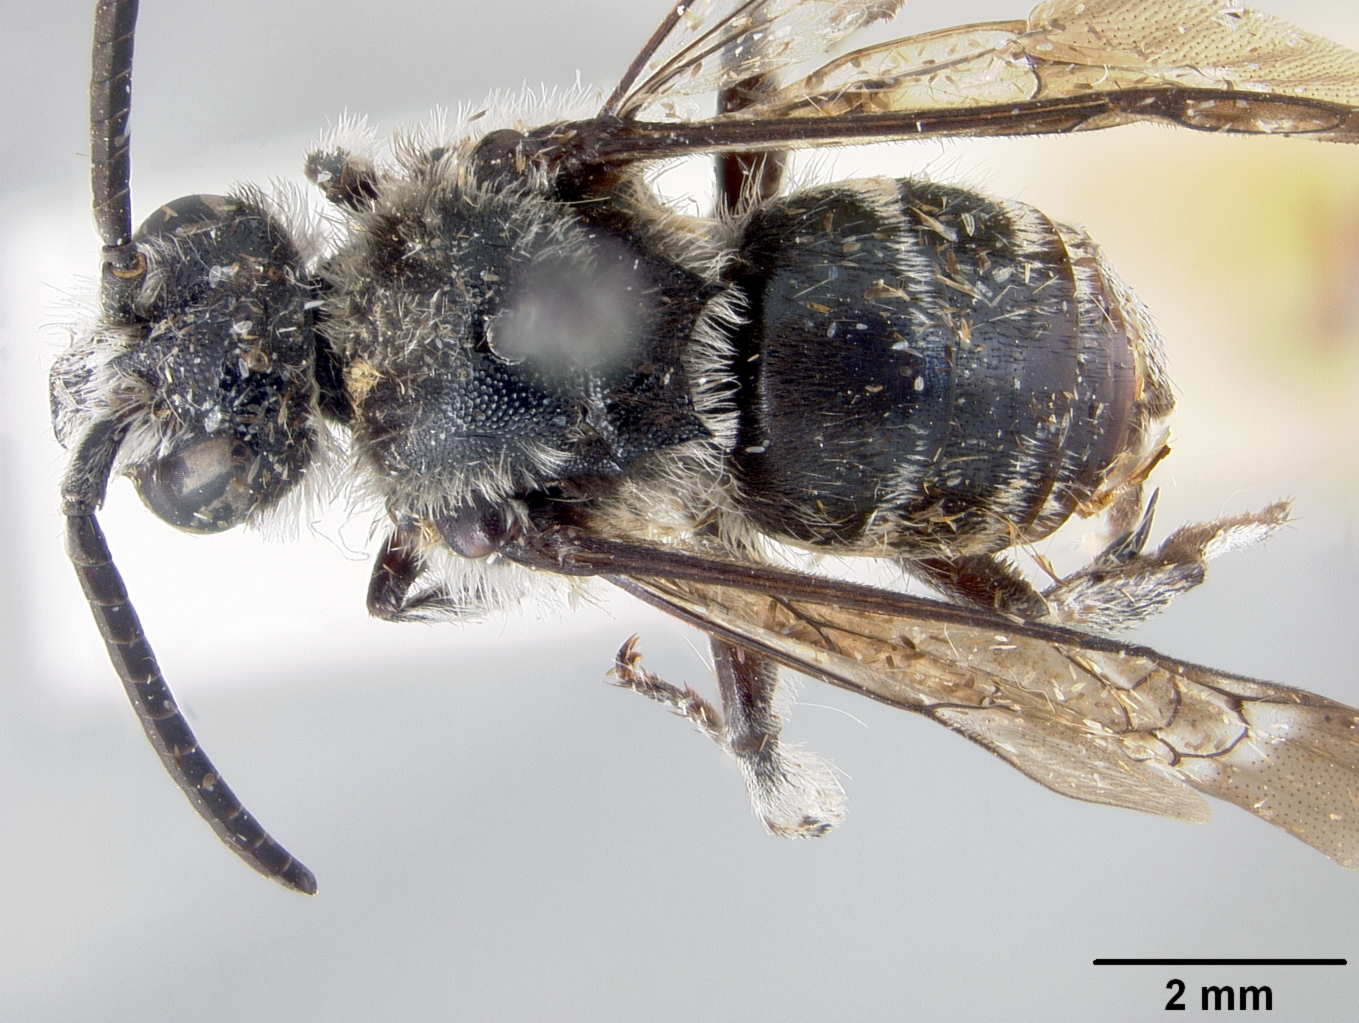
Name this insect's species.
Thyreus impexus
